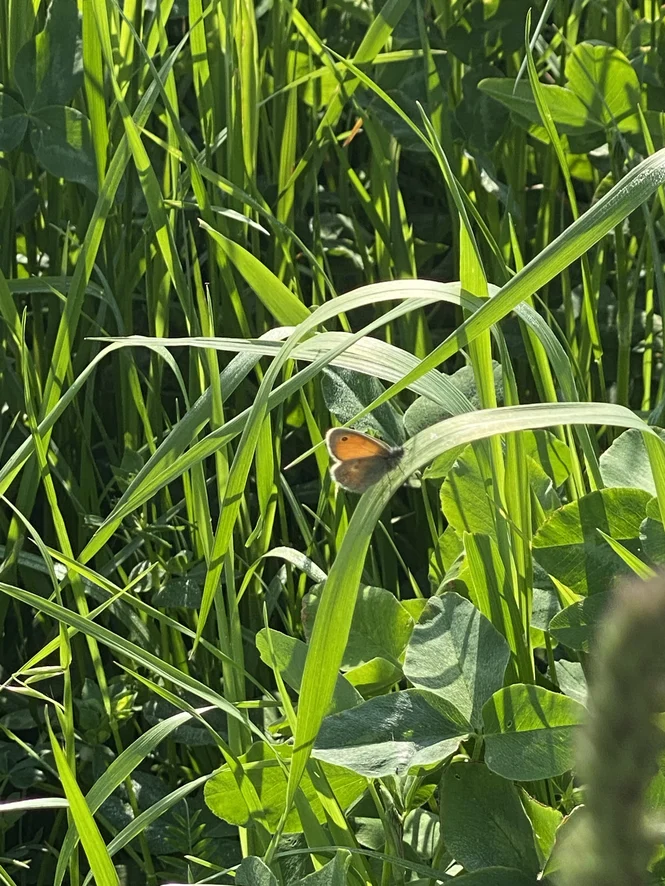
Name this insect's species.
Coenonympha pamphilus
